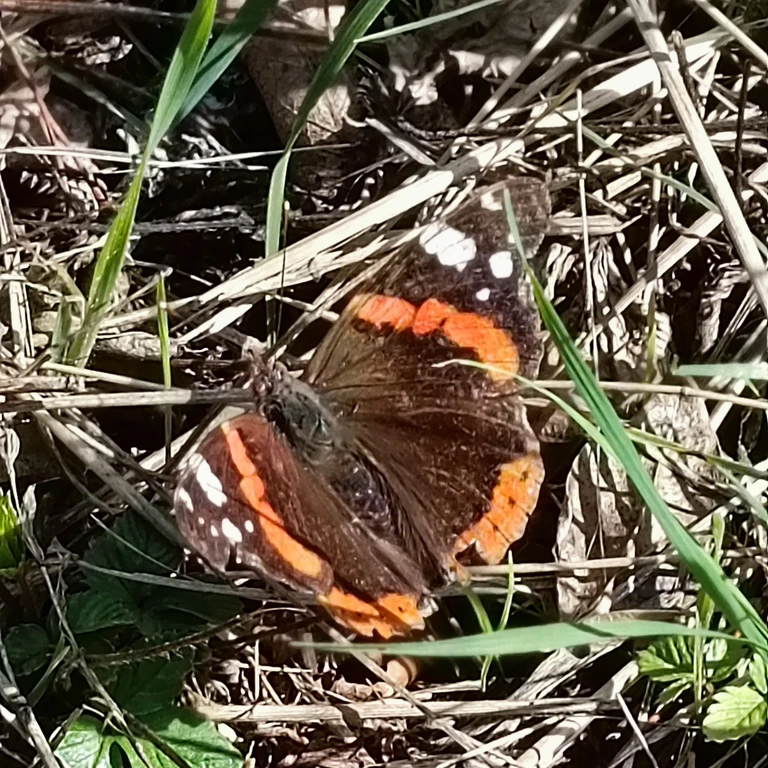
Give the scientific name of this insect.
Vanessa atalanta
